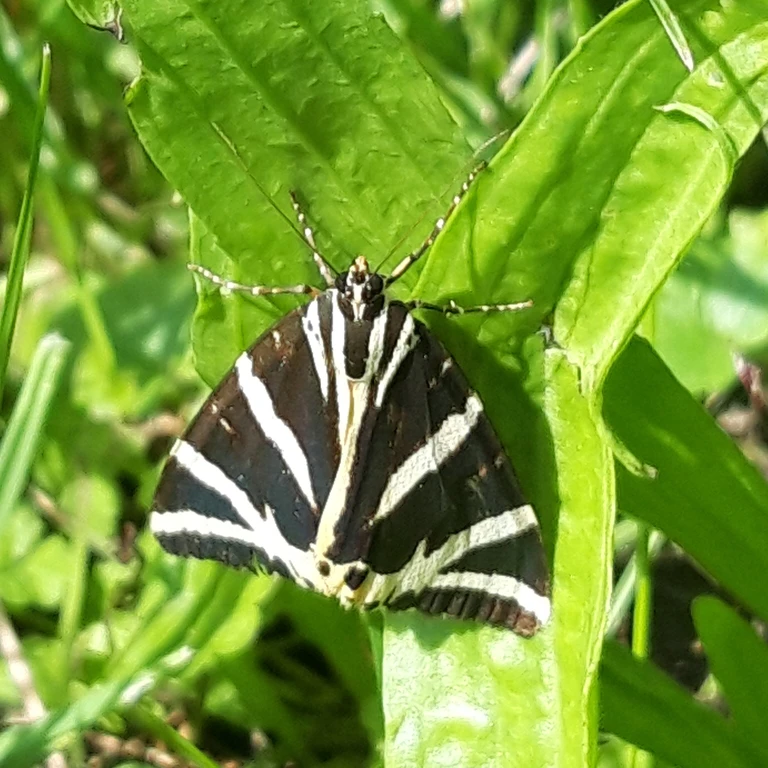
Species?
Euplagia quadripunctaria
